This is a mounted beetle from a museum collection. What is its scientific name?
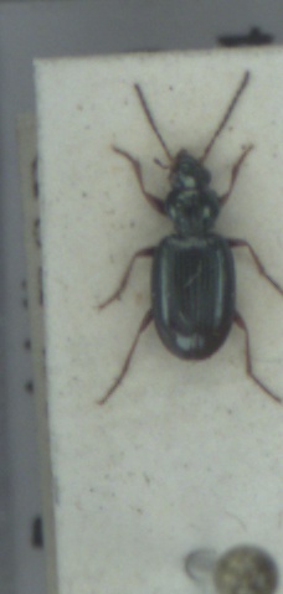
Bembidion deletum
